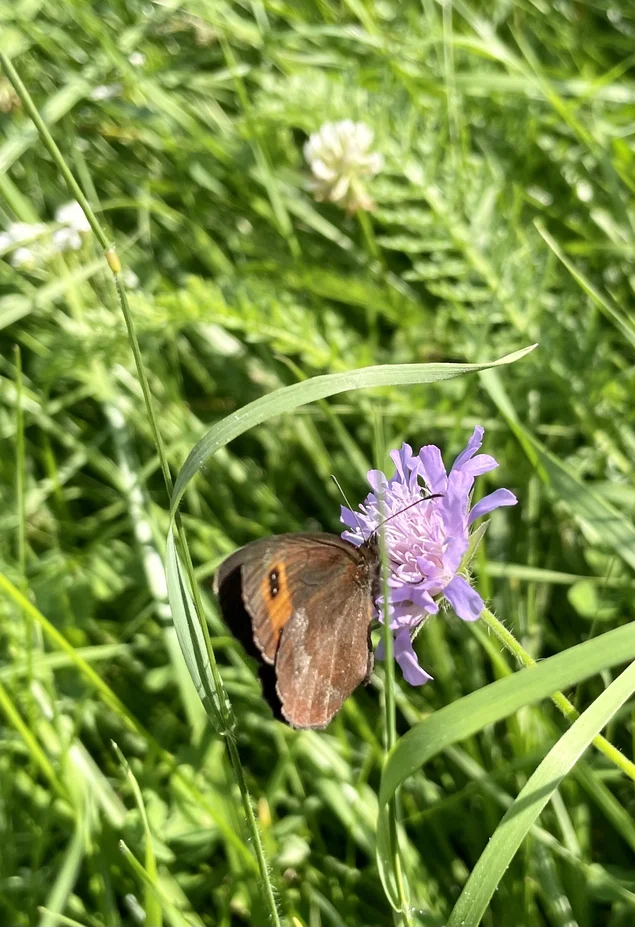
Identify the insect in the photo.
Erebia aethiops
